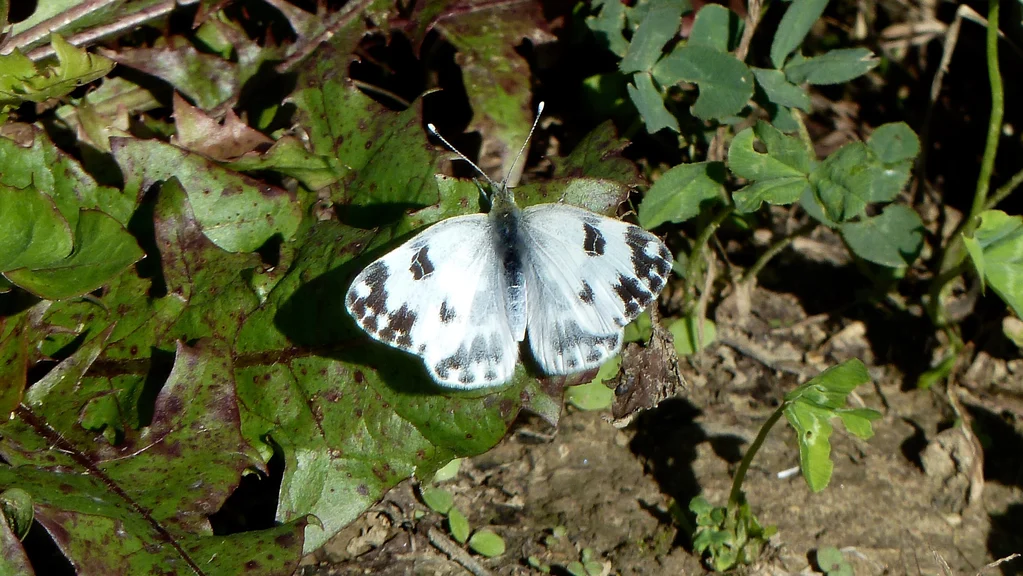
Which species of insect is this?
Pontia edusa
